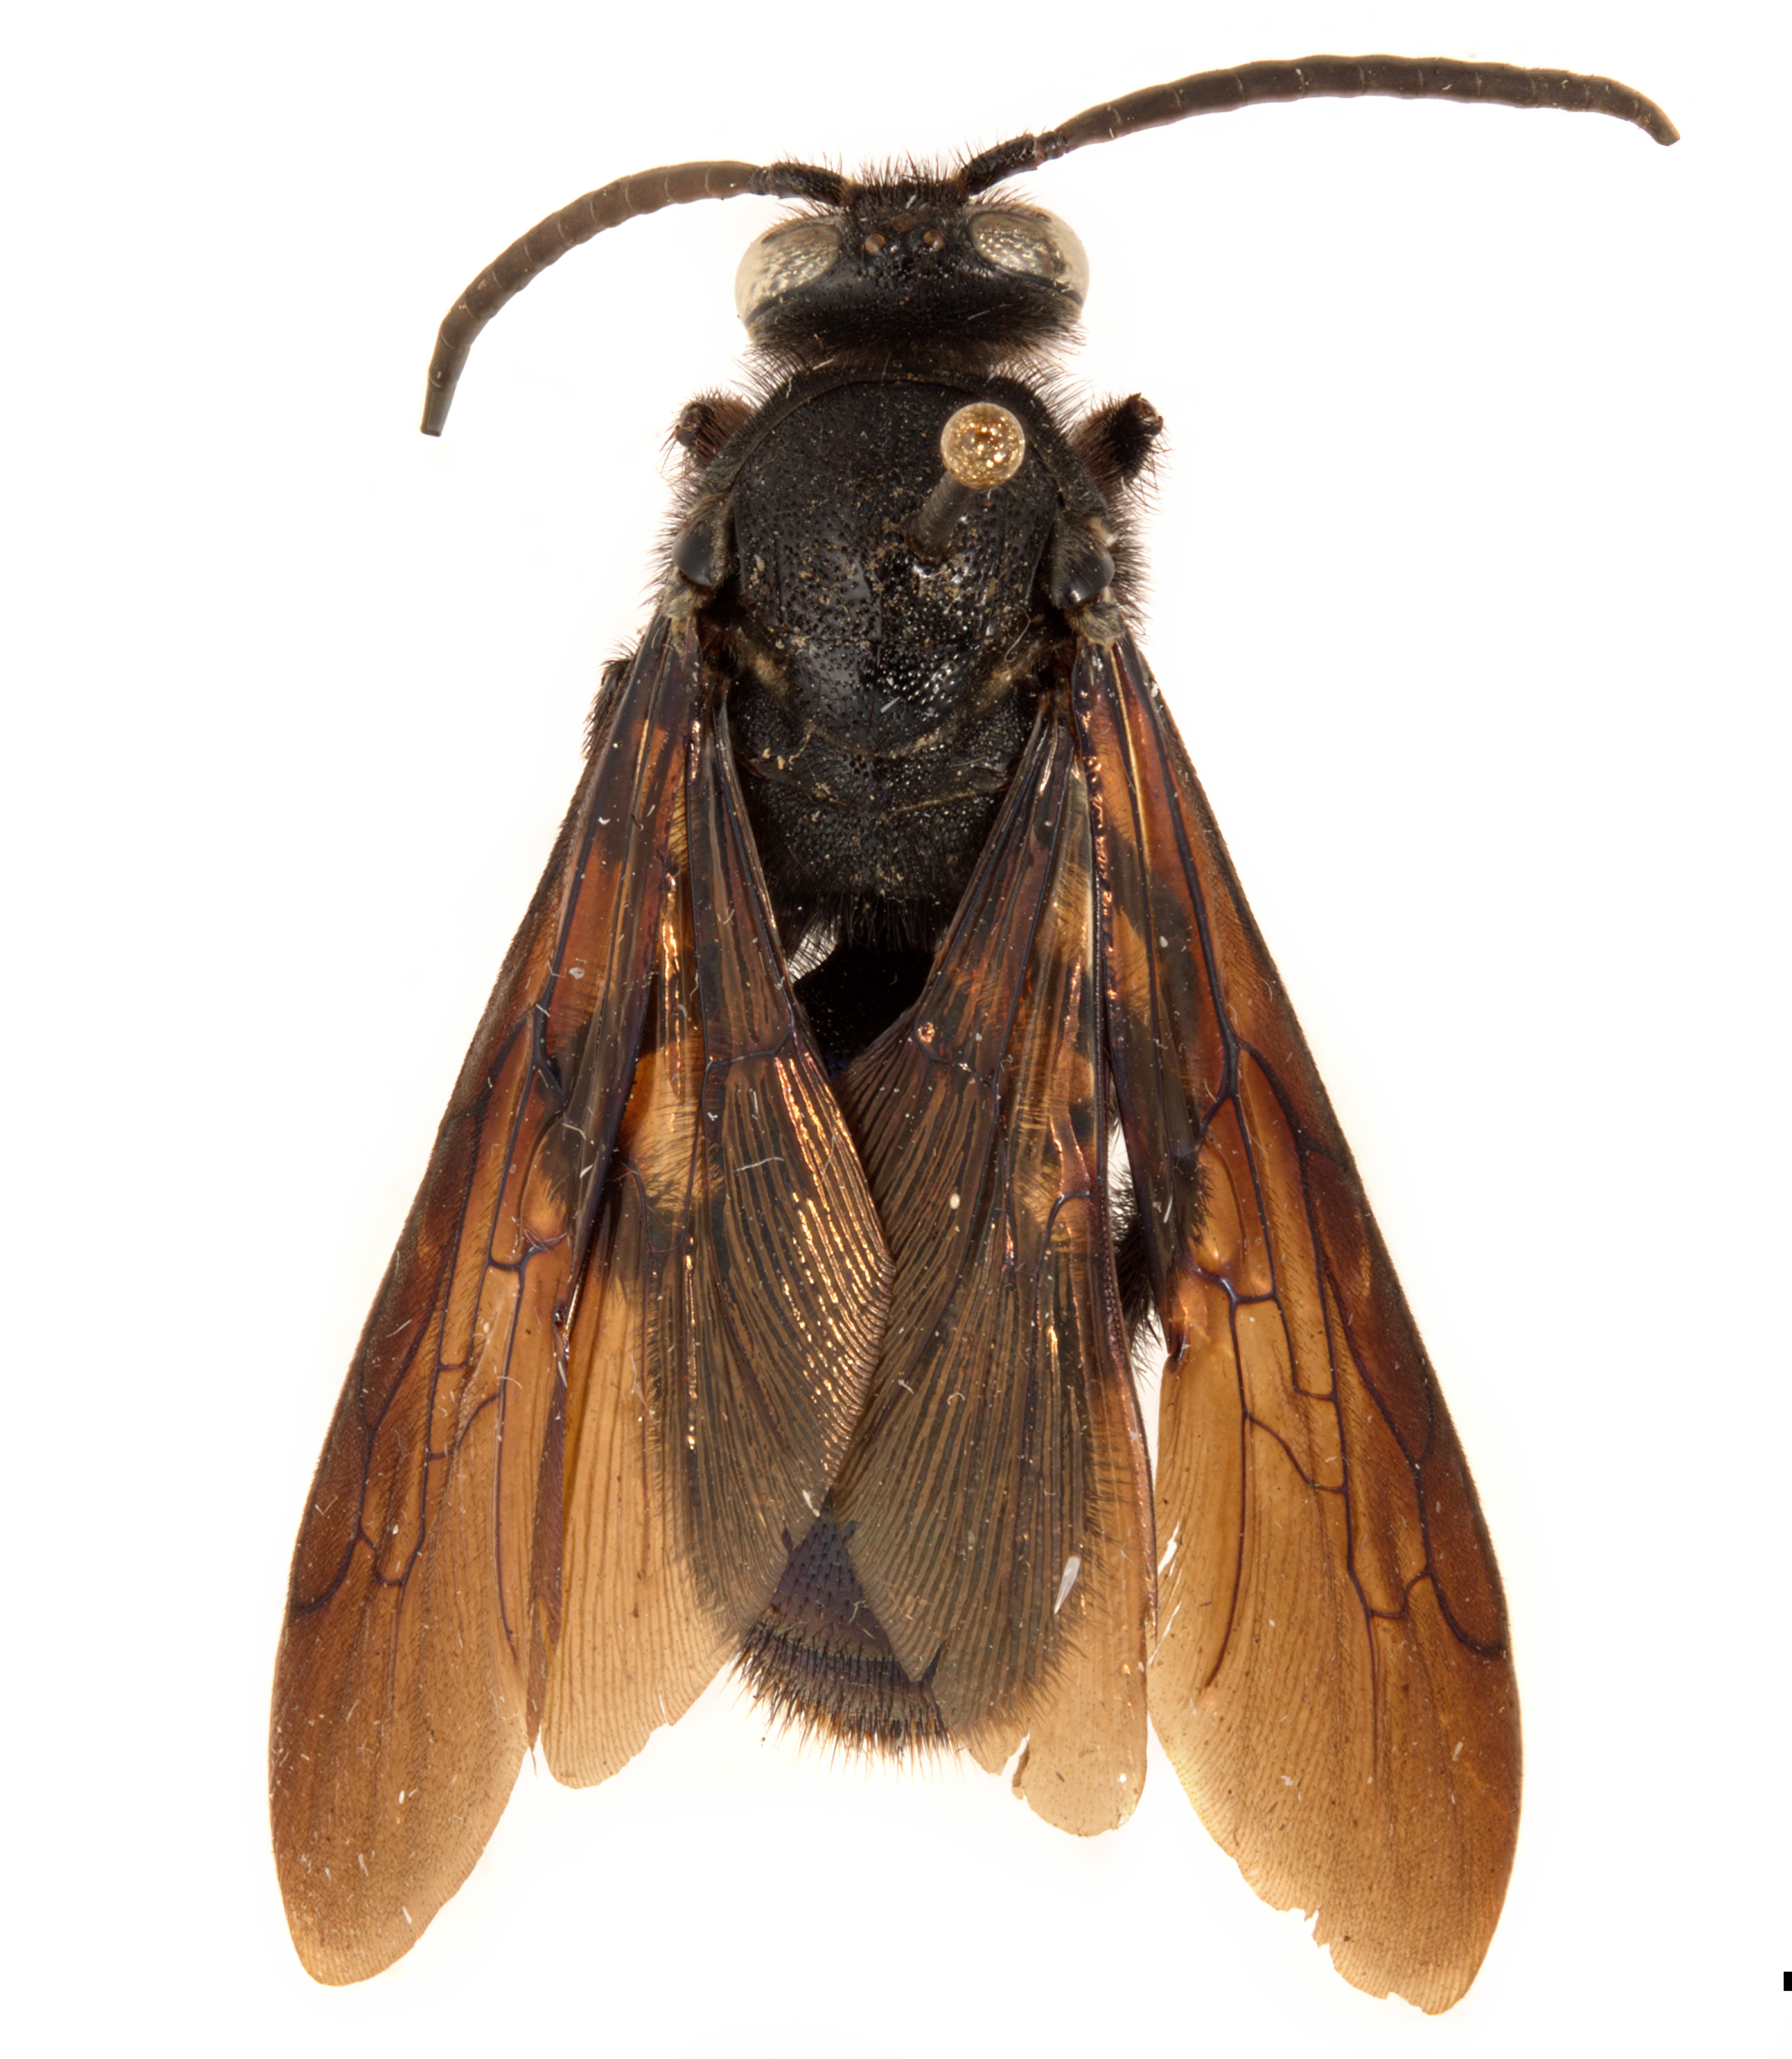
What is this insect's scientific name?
Sericocampsomeris pseudindica
